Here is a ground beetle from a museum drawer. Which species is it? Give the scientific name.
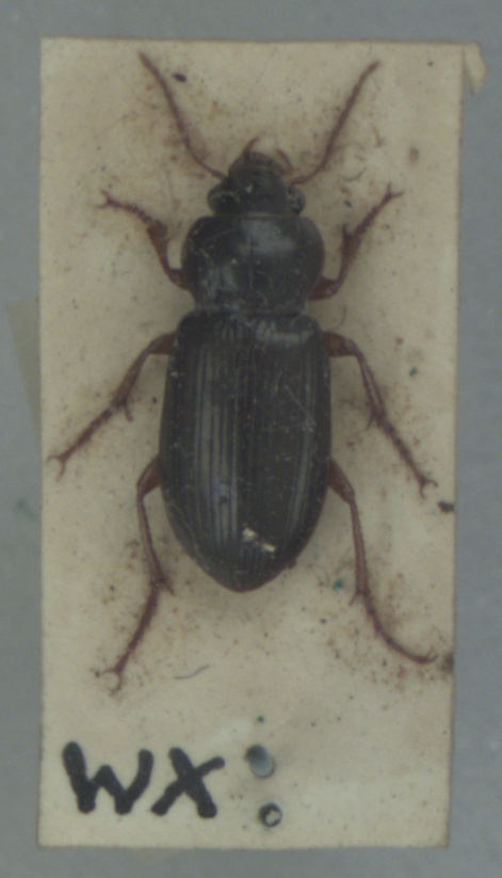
Amara convexiuscula
